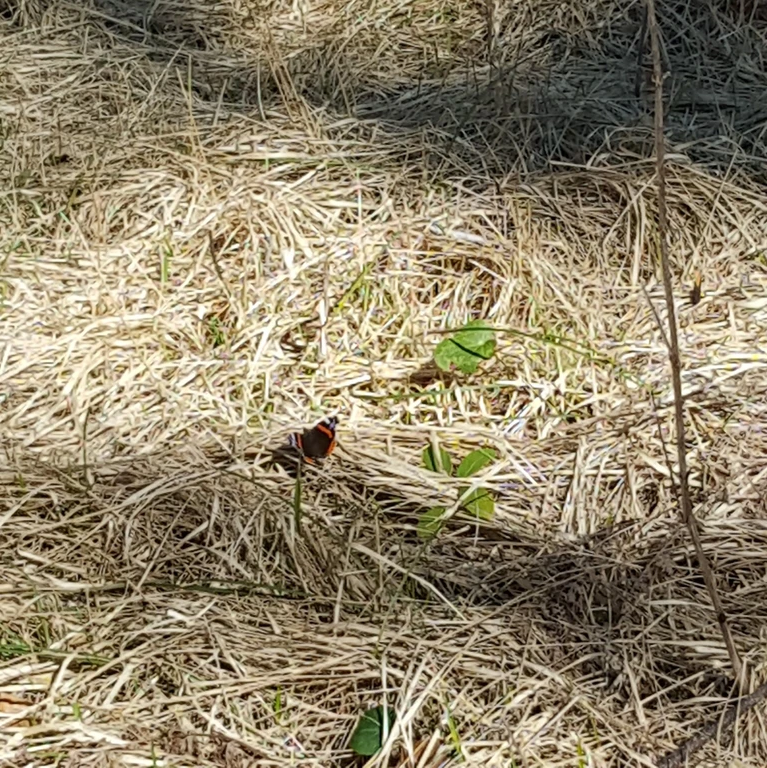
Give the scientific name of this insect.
Vanessa atalanta
